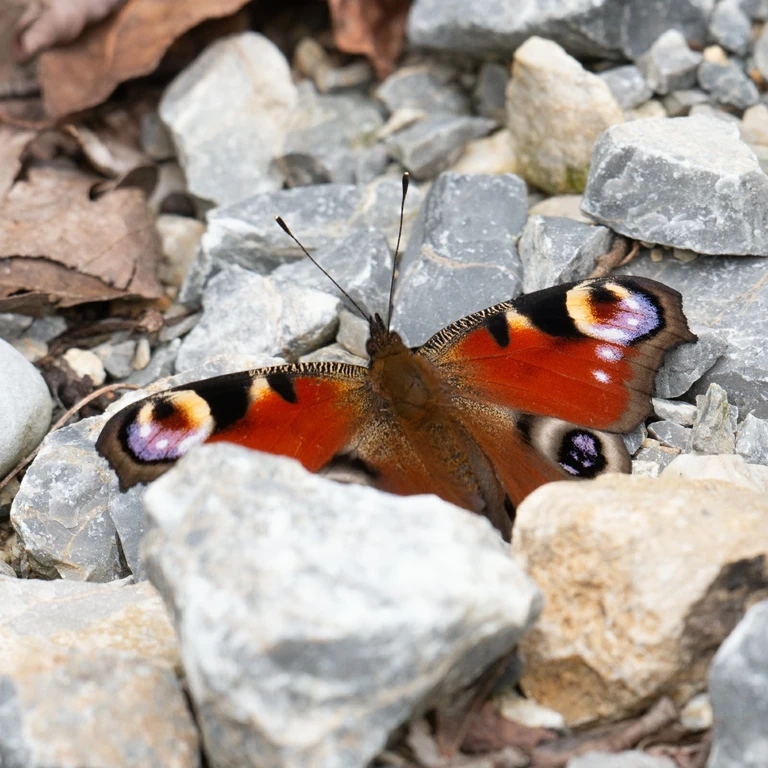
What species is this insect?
Aglais io
